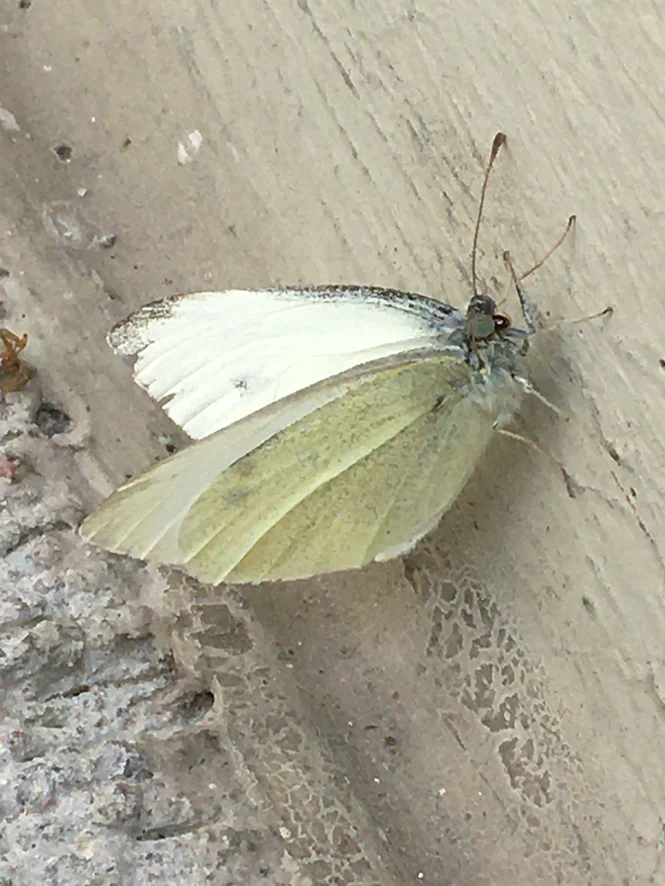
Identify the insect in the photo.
Pieris rapae
